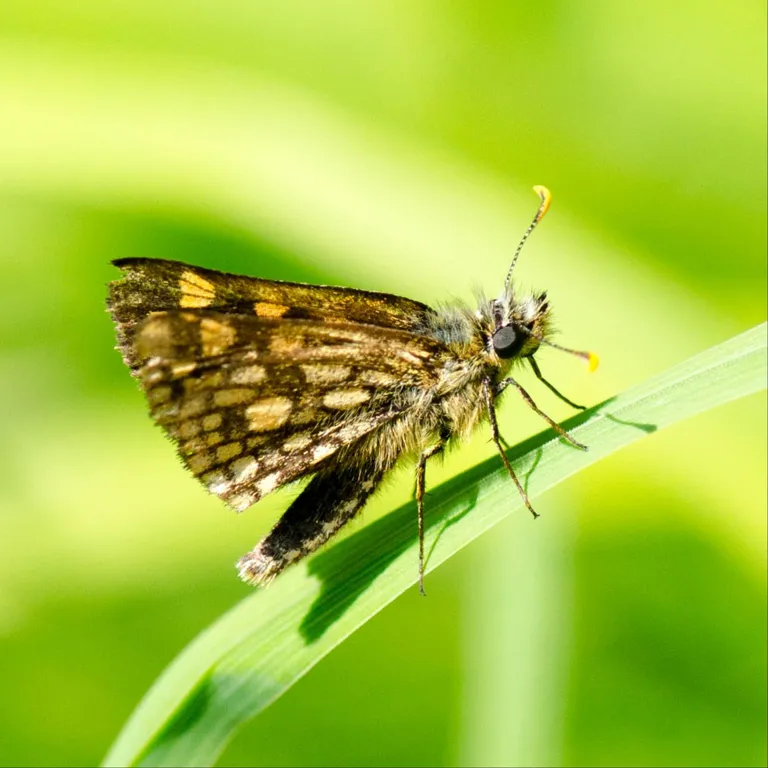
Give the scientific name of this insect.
Carterocephalus palaemon
